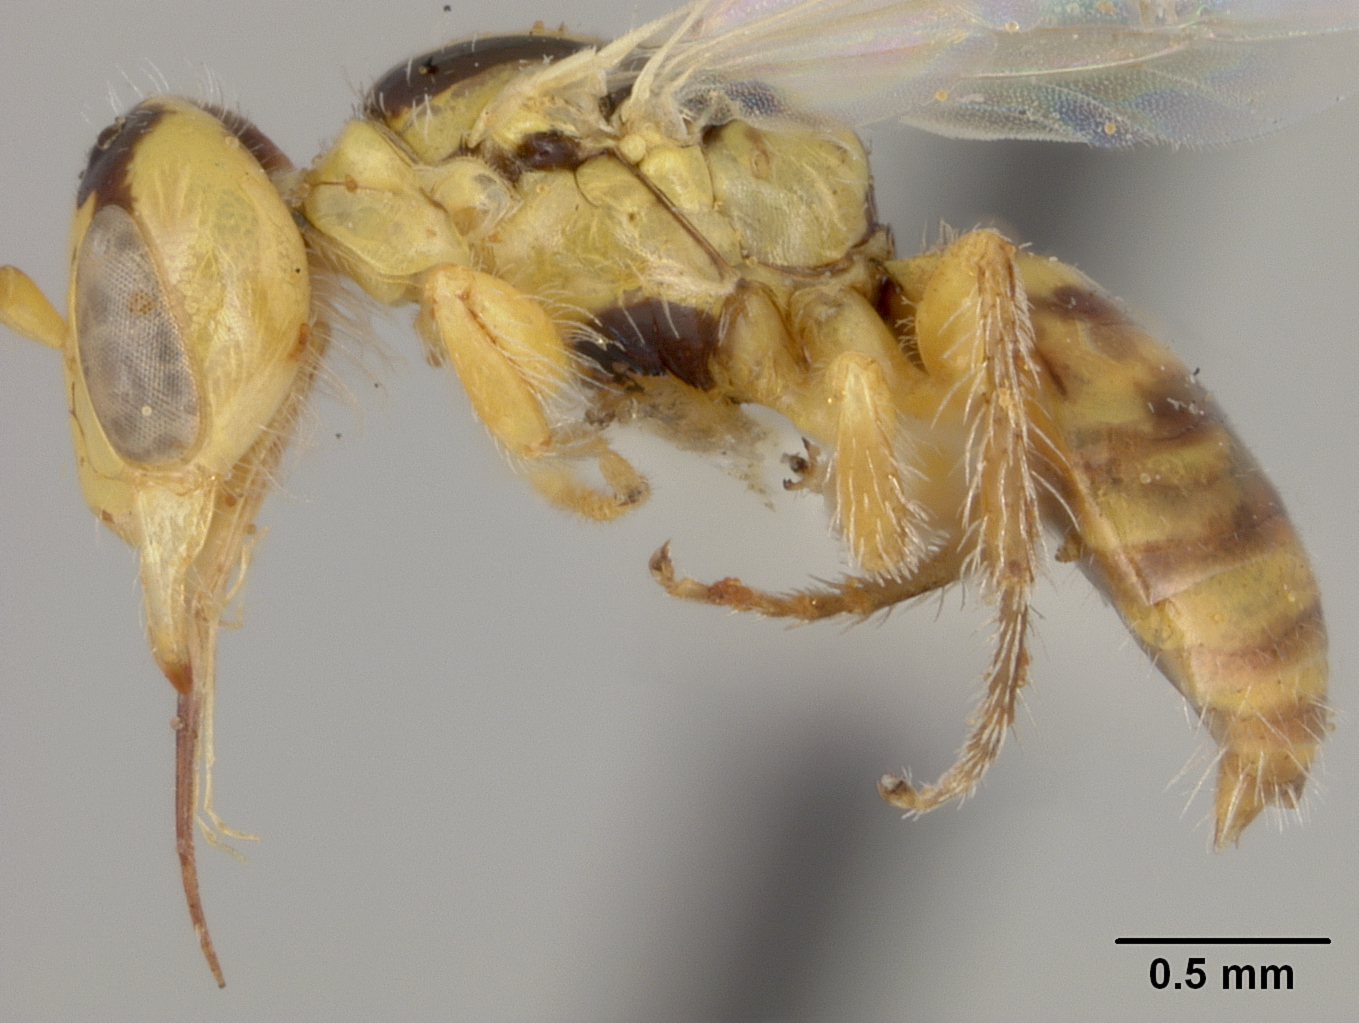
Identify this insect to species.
Perdita bicuspidariae
